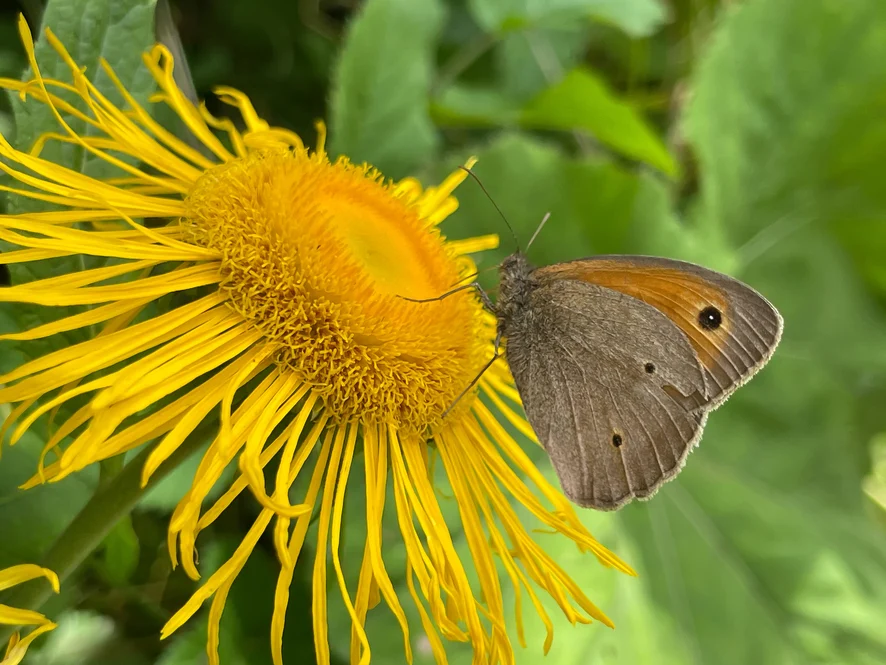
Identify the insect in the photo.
Maniola jurtina
